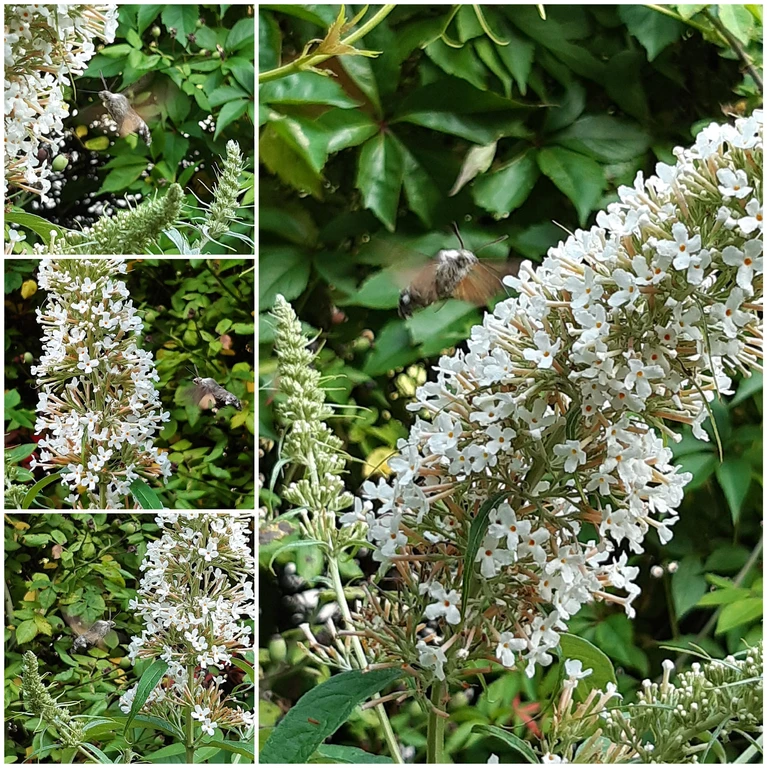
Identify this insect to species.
Macroglossum stellatarum
